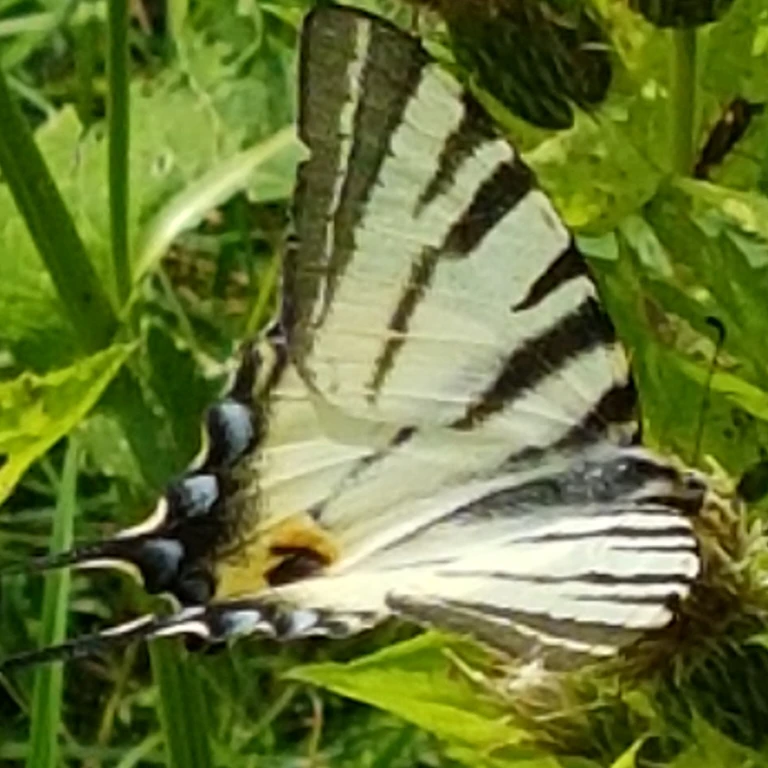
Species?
Iphiclides podalirius
